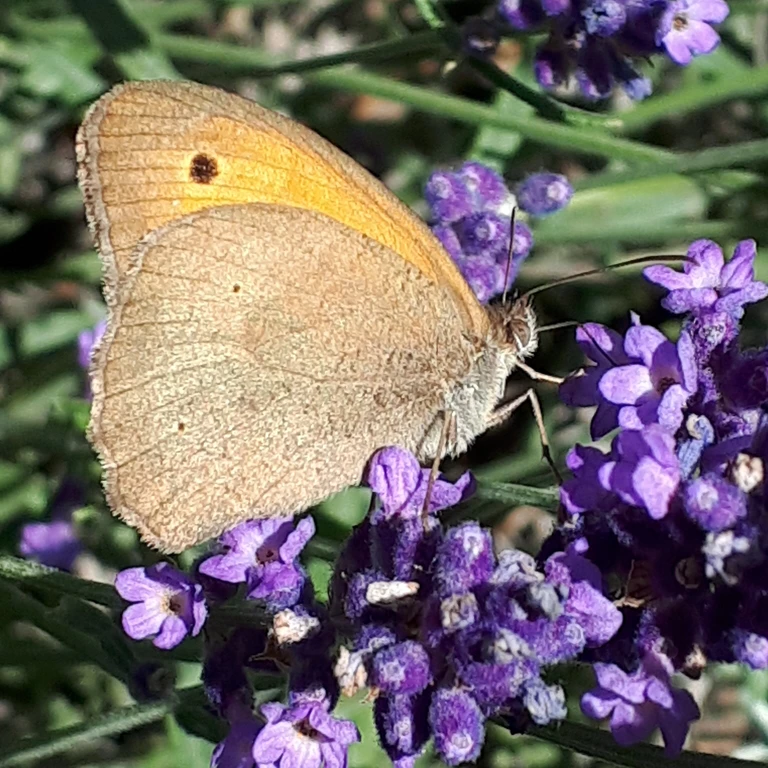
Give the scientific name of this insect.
Maniola jurtina
